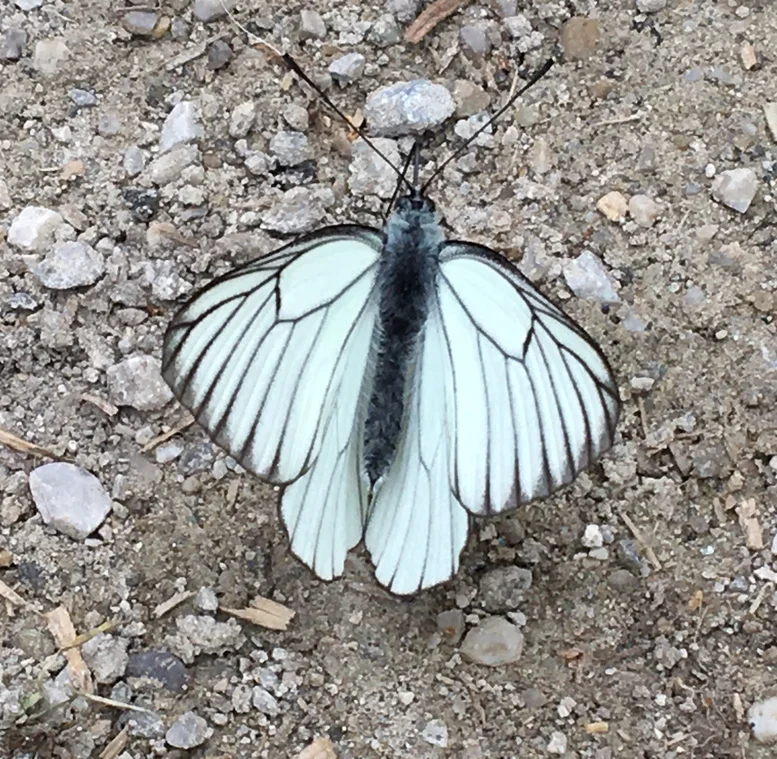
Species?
Aporia crataegi
